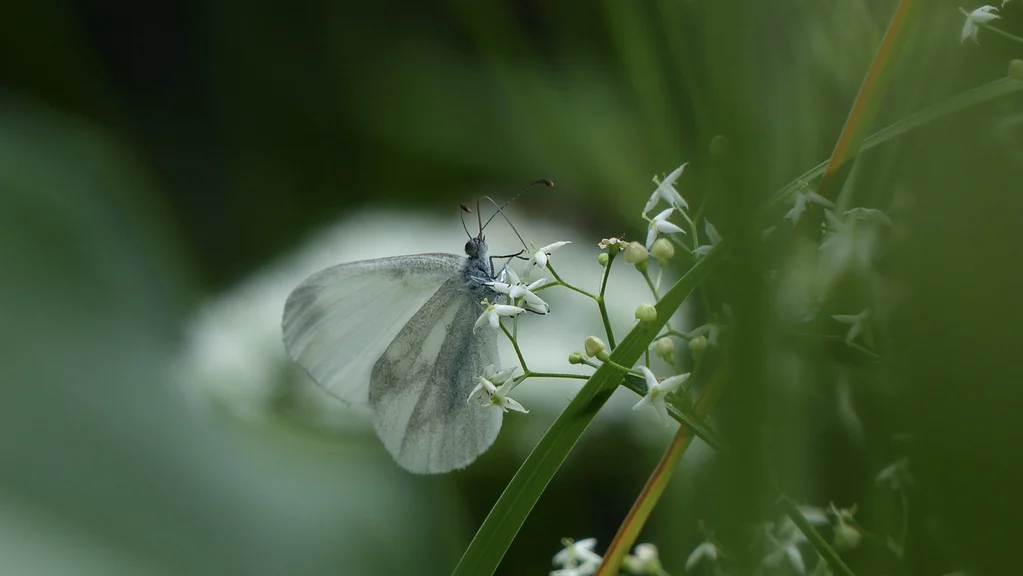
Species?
Leptidea sinapis/juvernica
